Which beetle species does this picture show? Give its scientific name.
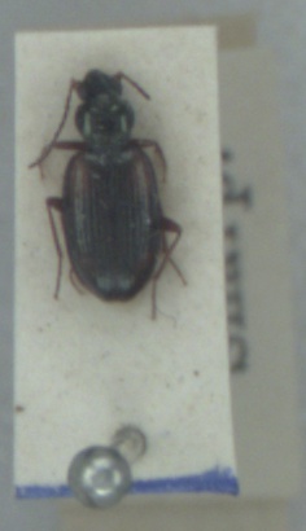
Bembidion bualei
